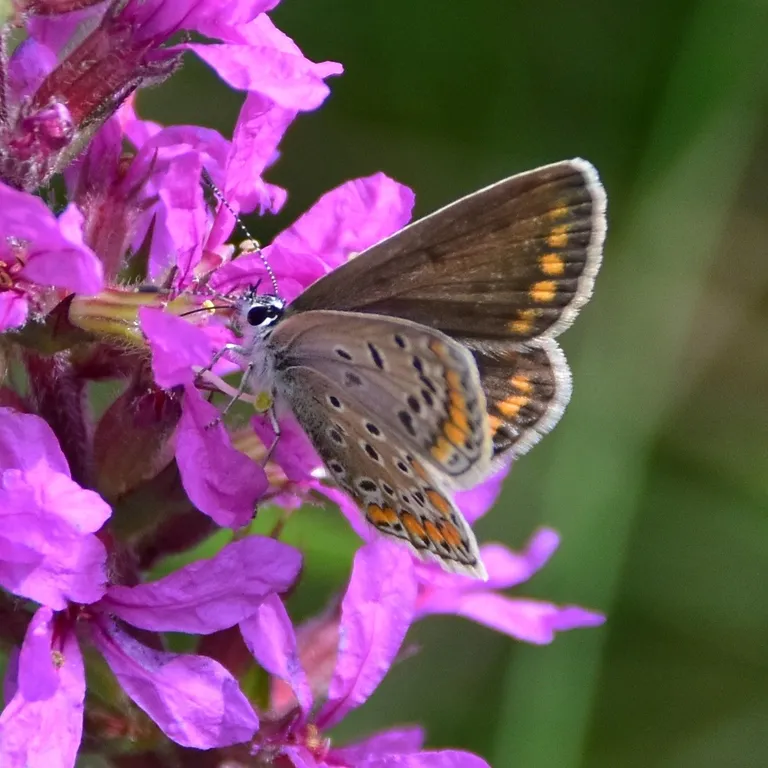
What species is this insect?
Polyommatus icarus
